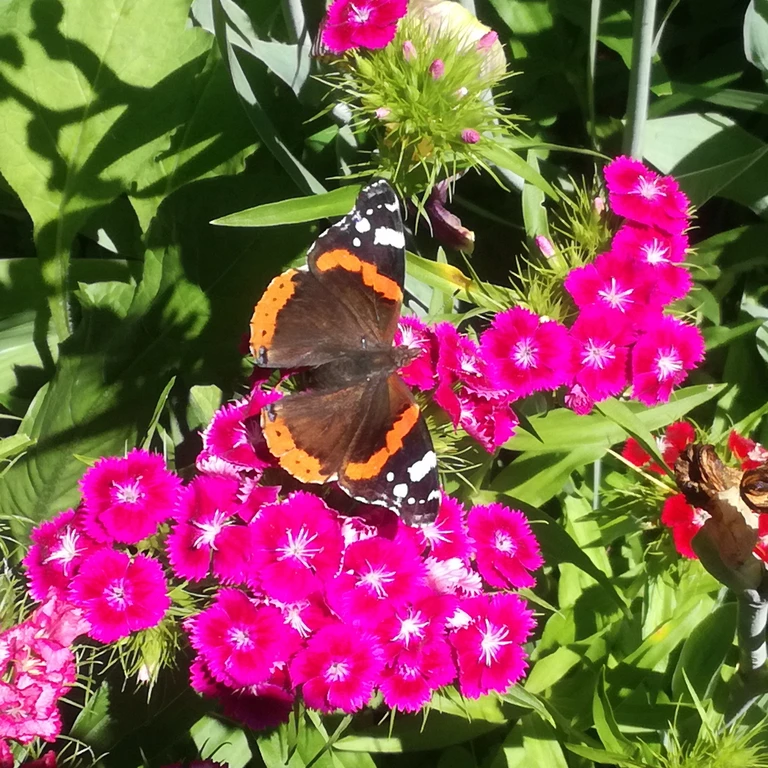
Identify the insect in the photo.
Vanessa atalanta
